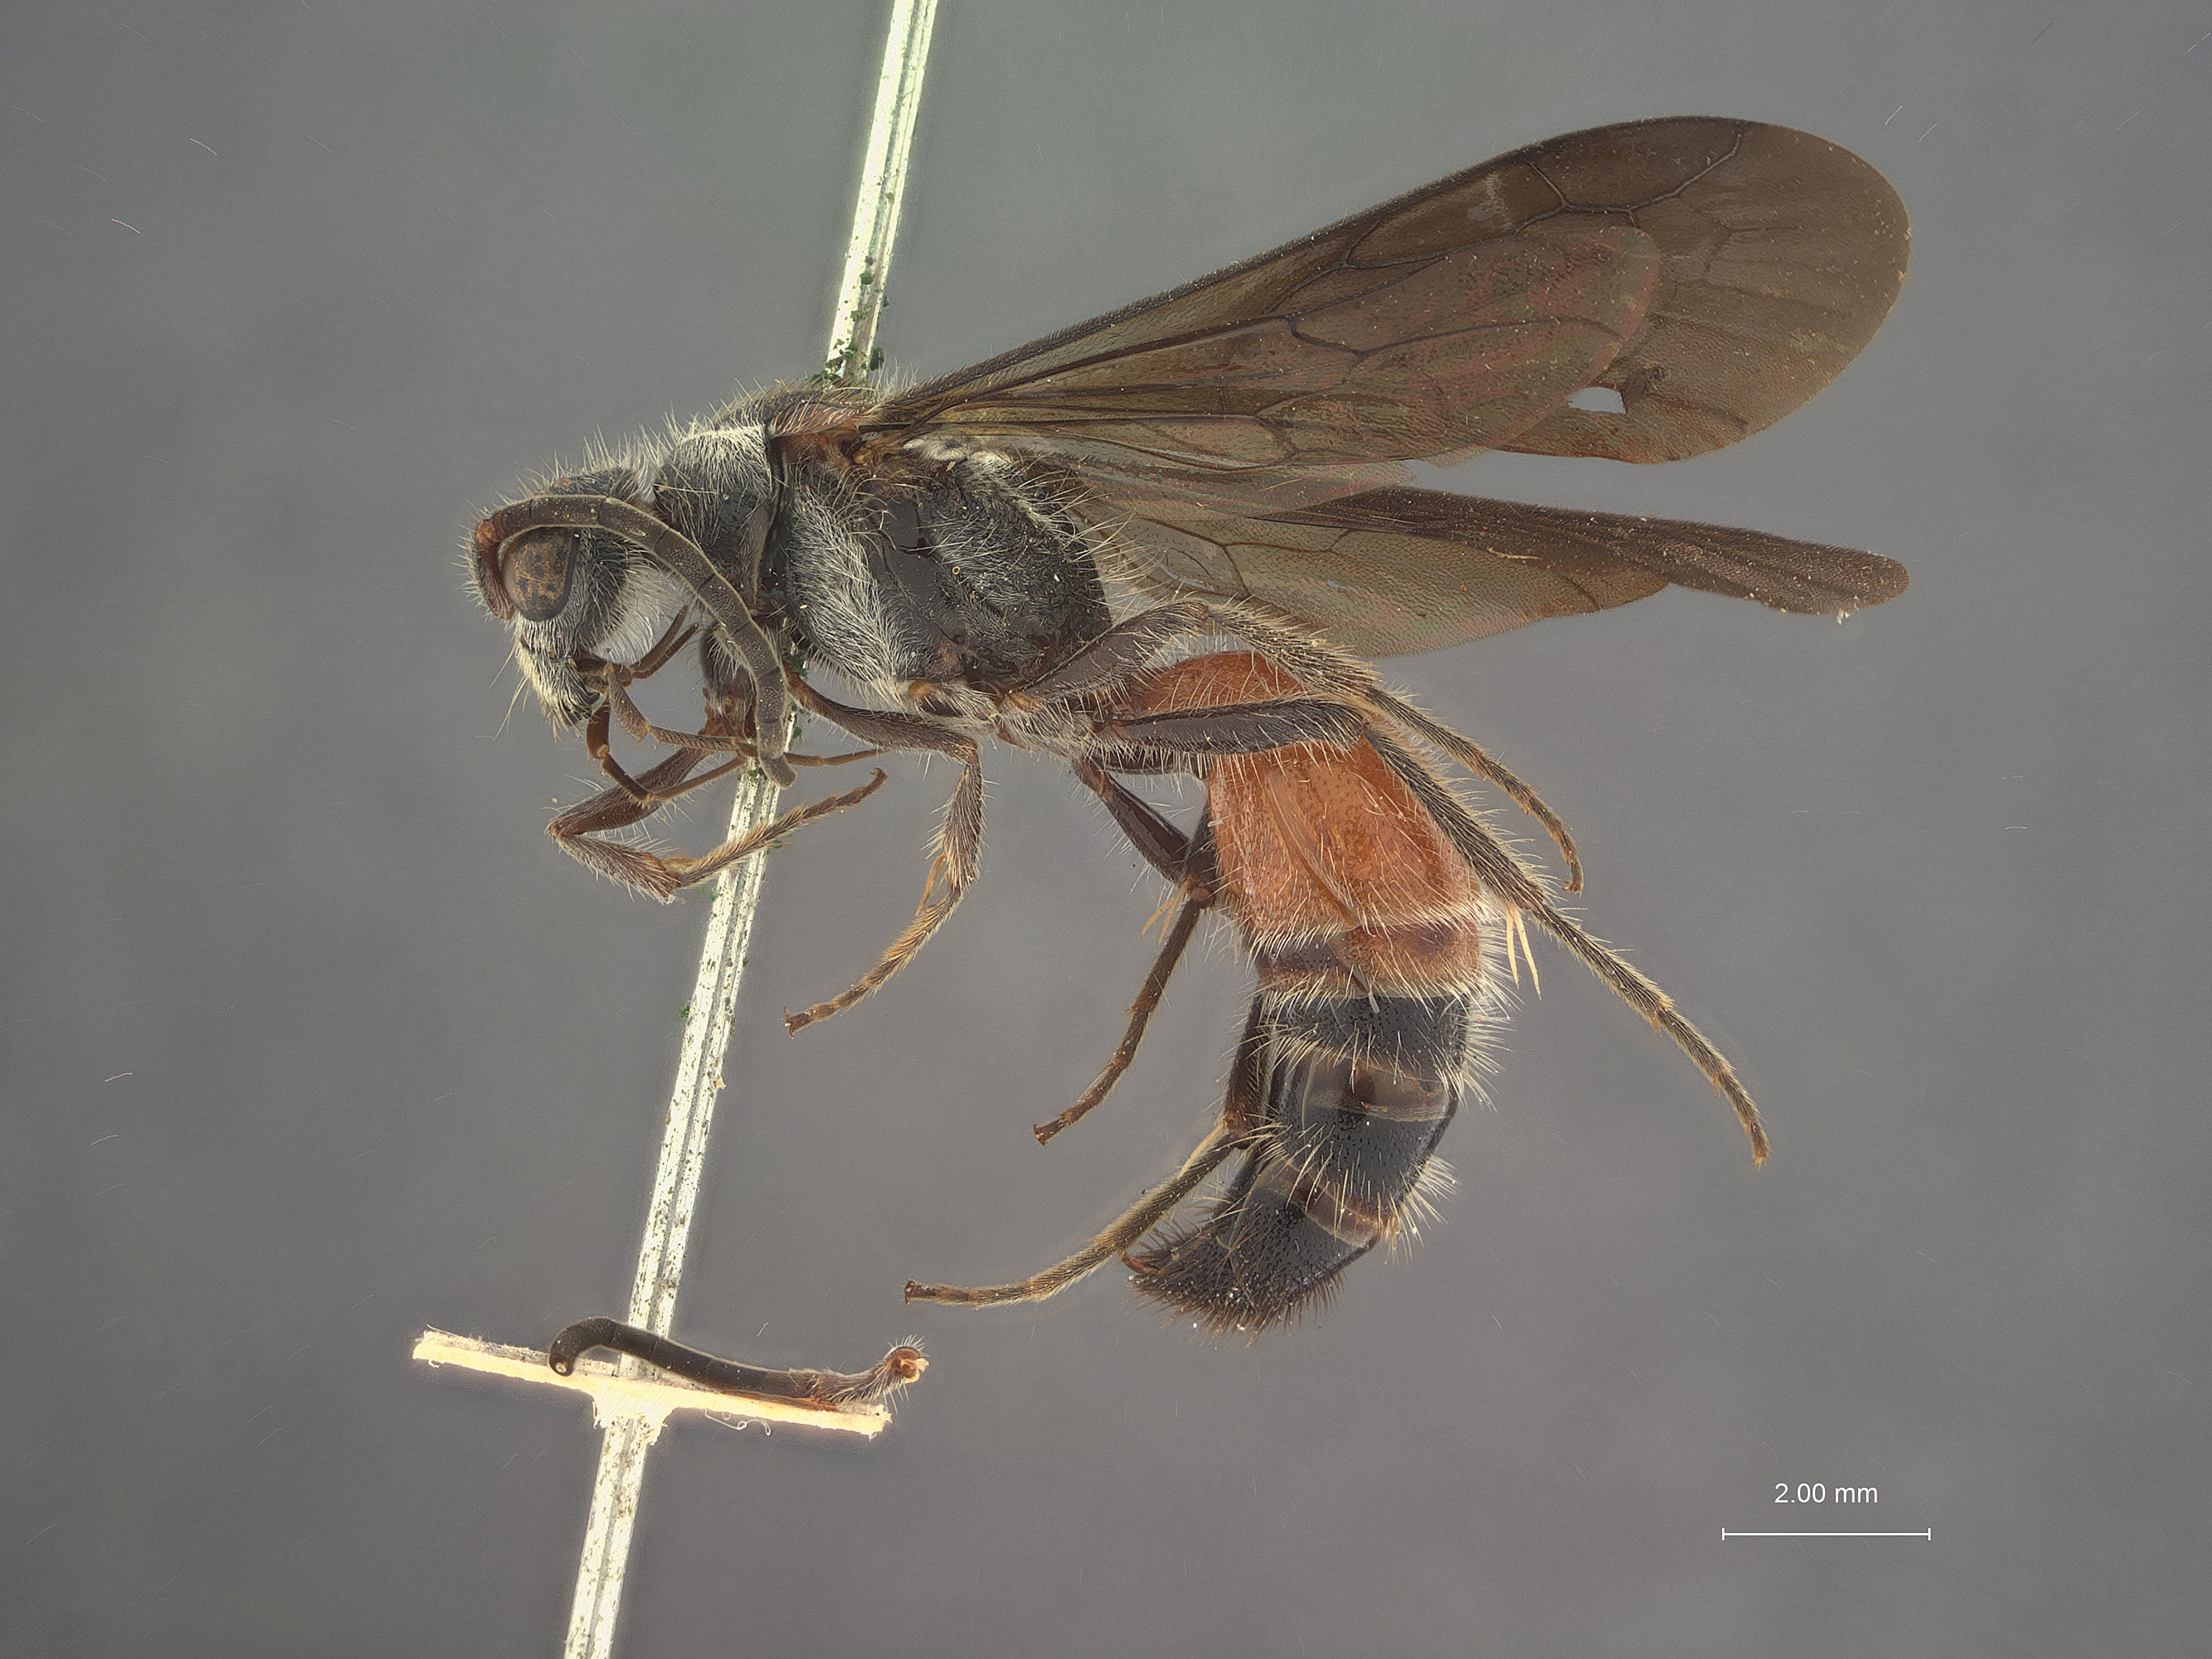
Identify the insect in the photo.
Smicromyrme meator
